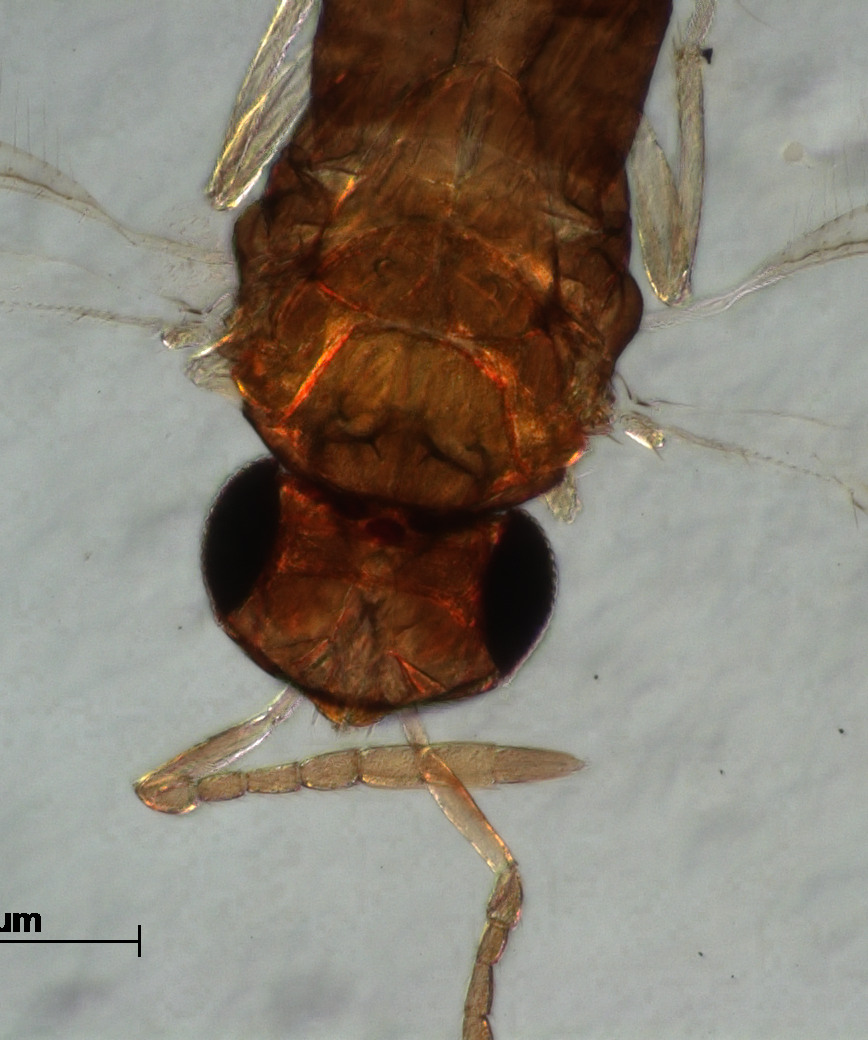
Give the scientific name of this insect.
Aspidiotiphagus latipennis
